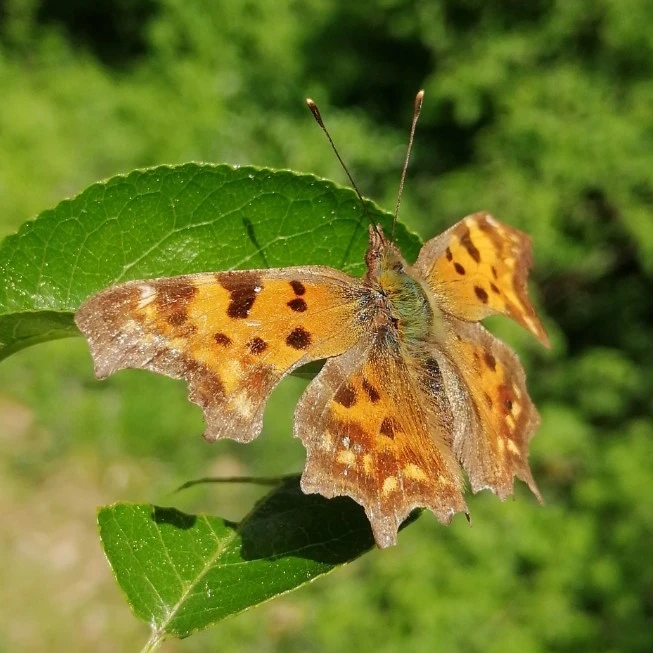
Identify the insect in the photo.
Polygonia c-album
